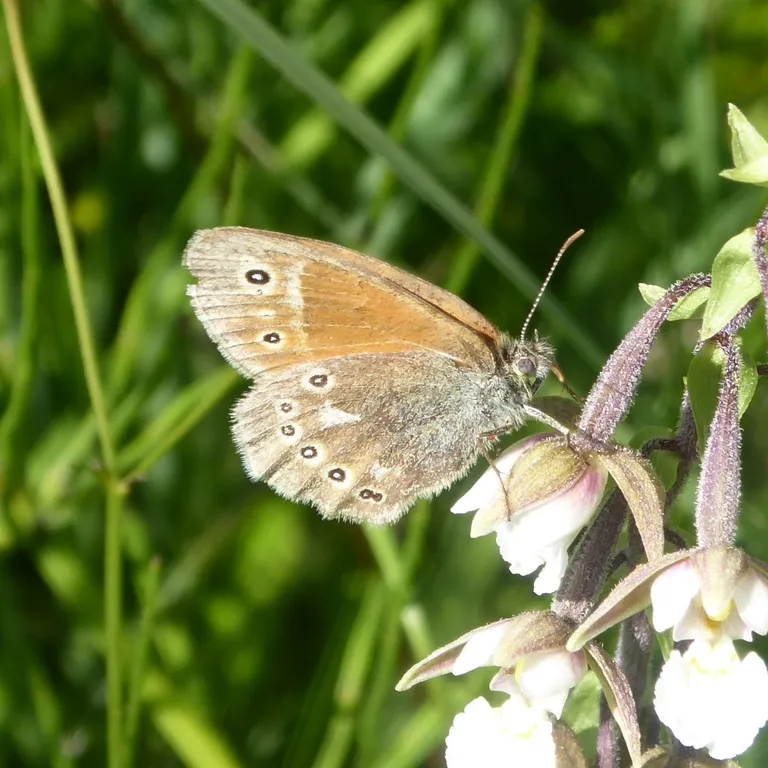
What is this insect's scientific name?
Coenonympha tullia
